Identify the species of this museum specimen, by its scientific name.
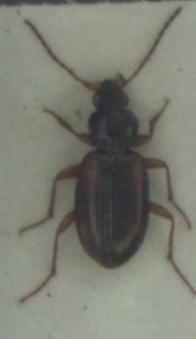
Bembidion tetracolum
